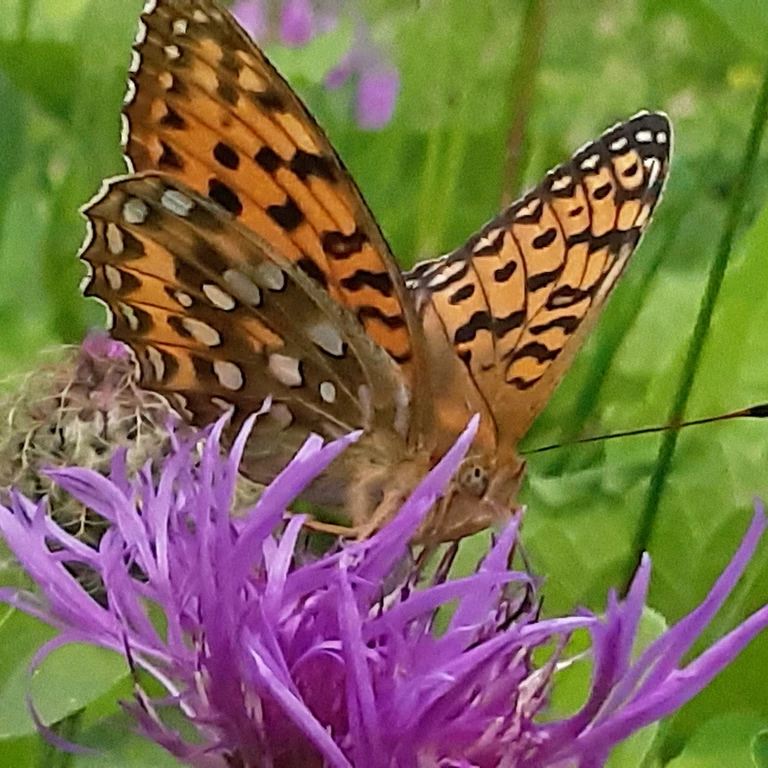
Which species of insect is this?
Speyeria aglaja
